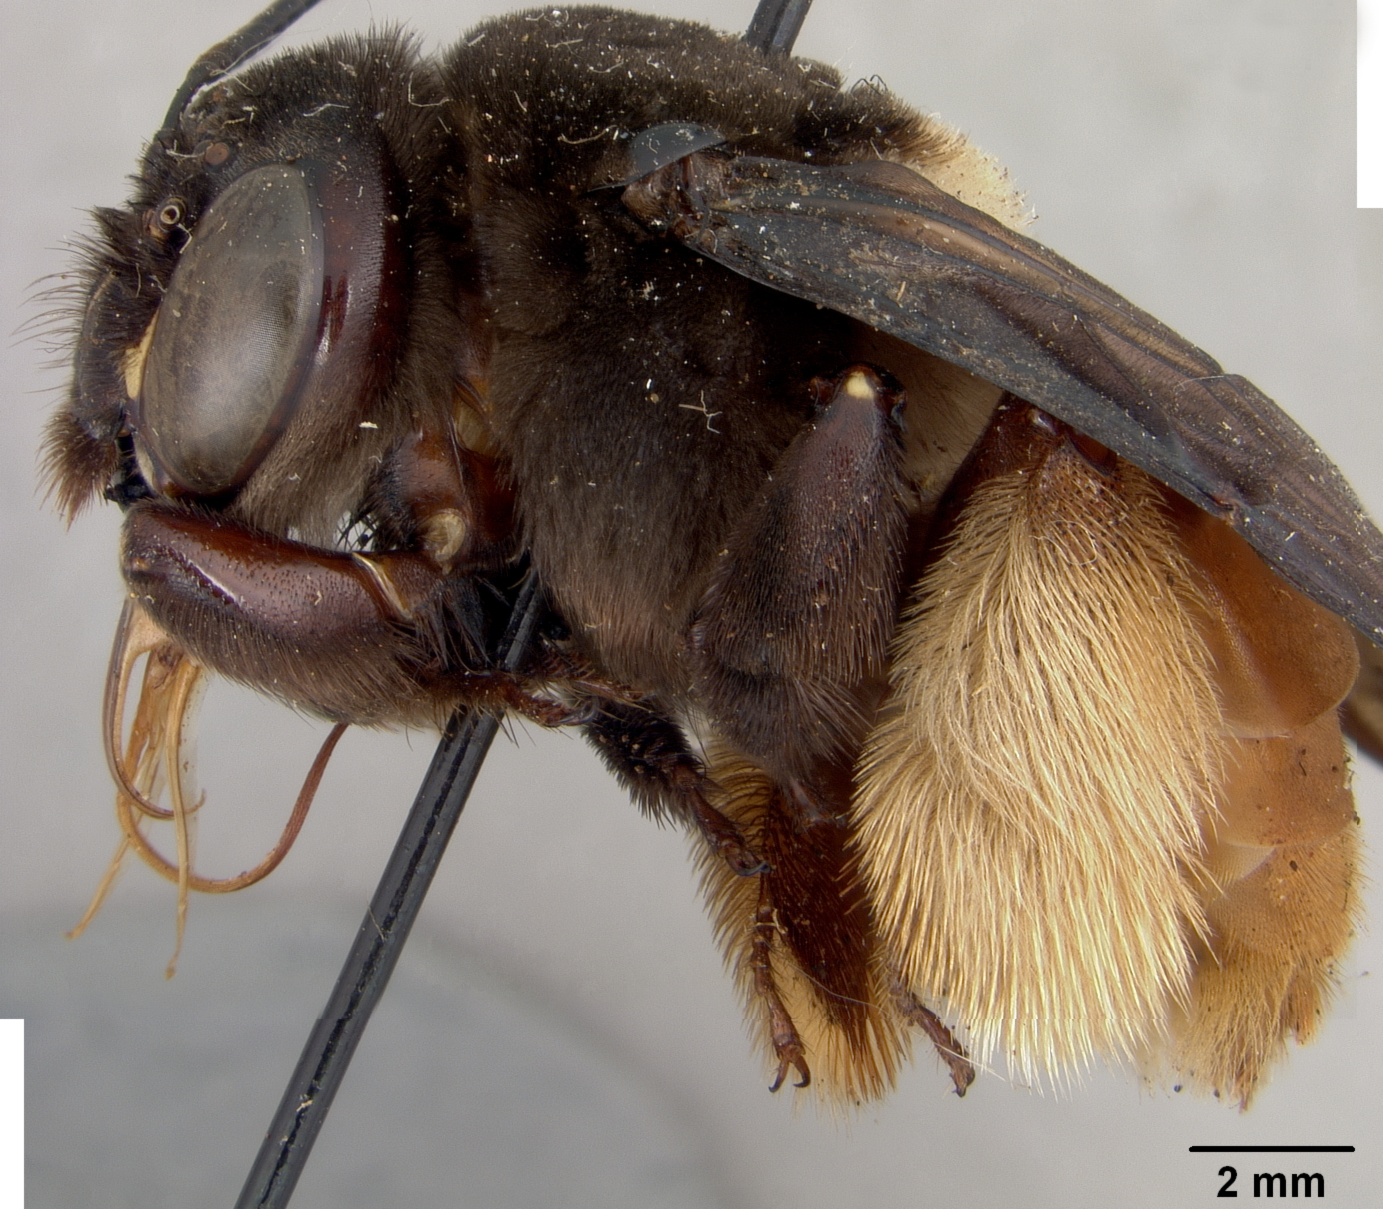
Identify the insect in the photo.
Centris schwarzii
